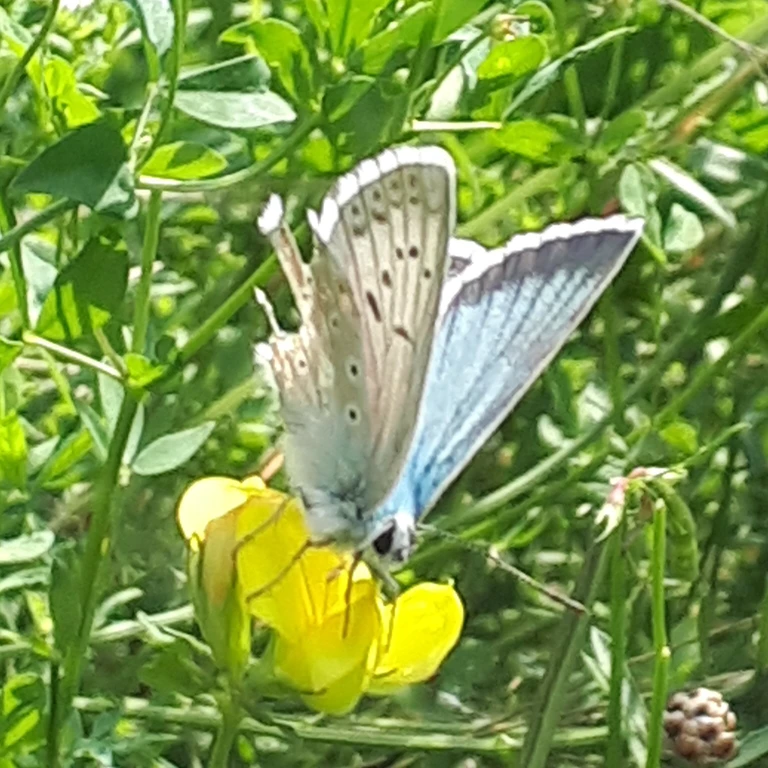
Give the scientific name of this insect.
Lysandra coridon
